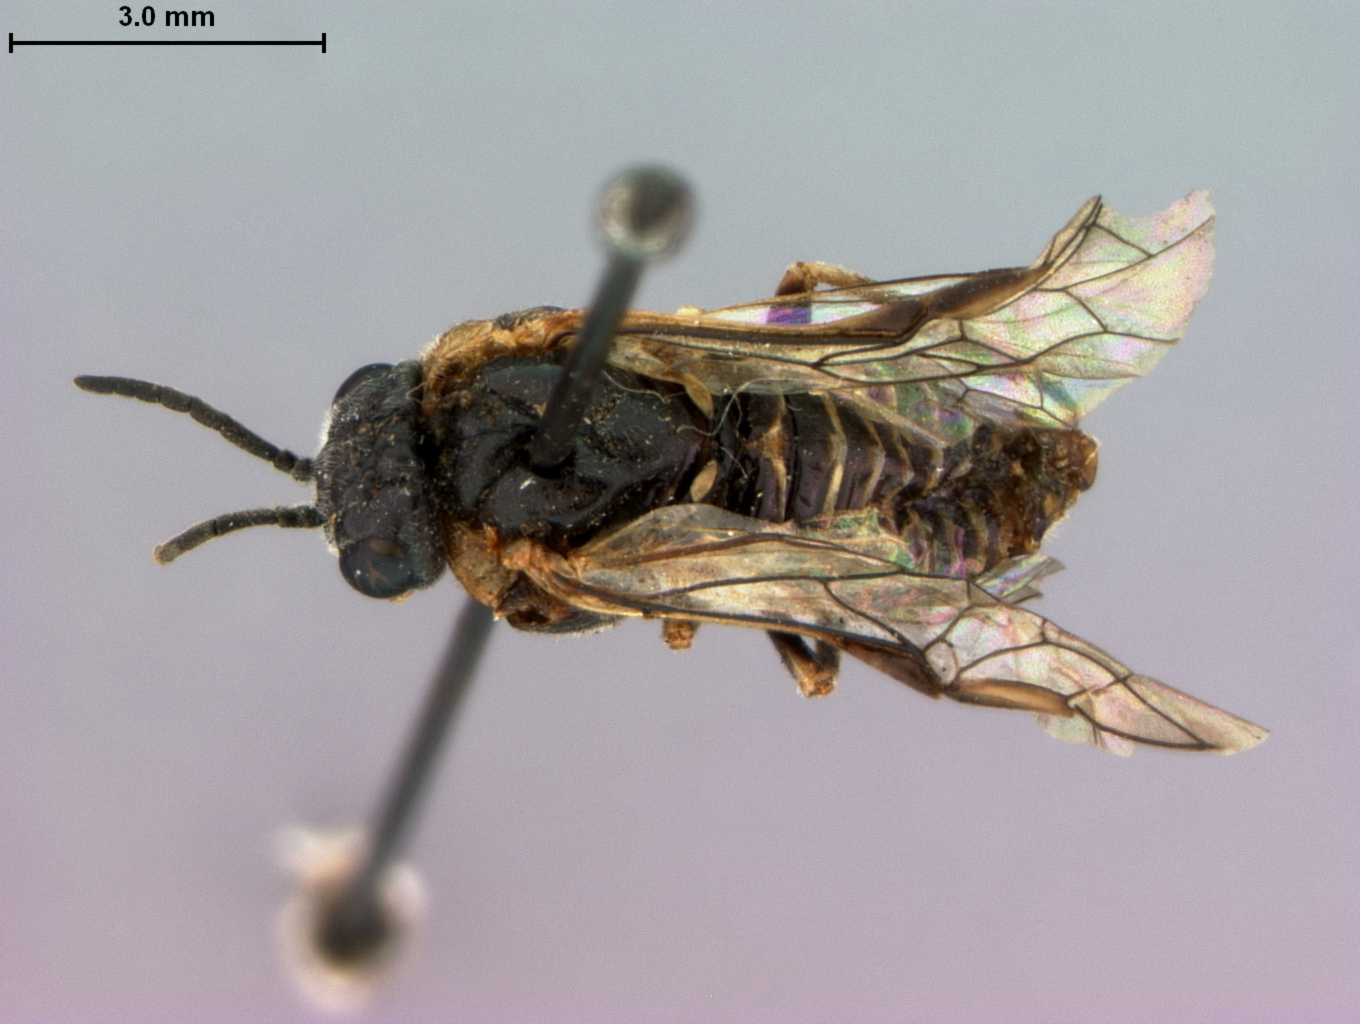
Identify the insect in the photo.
Tomostethus multicinctus
